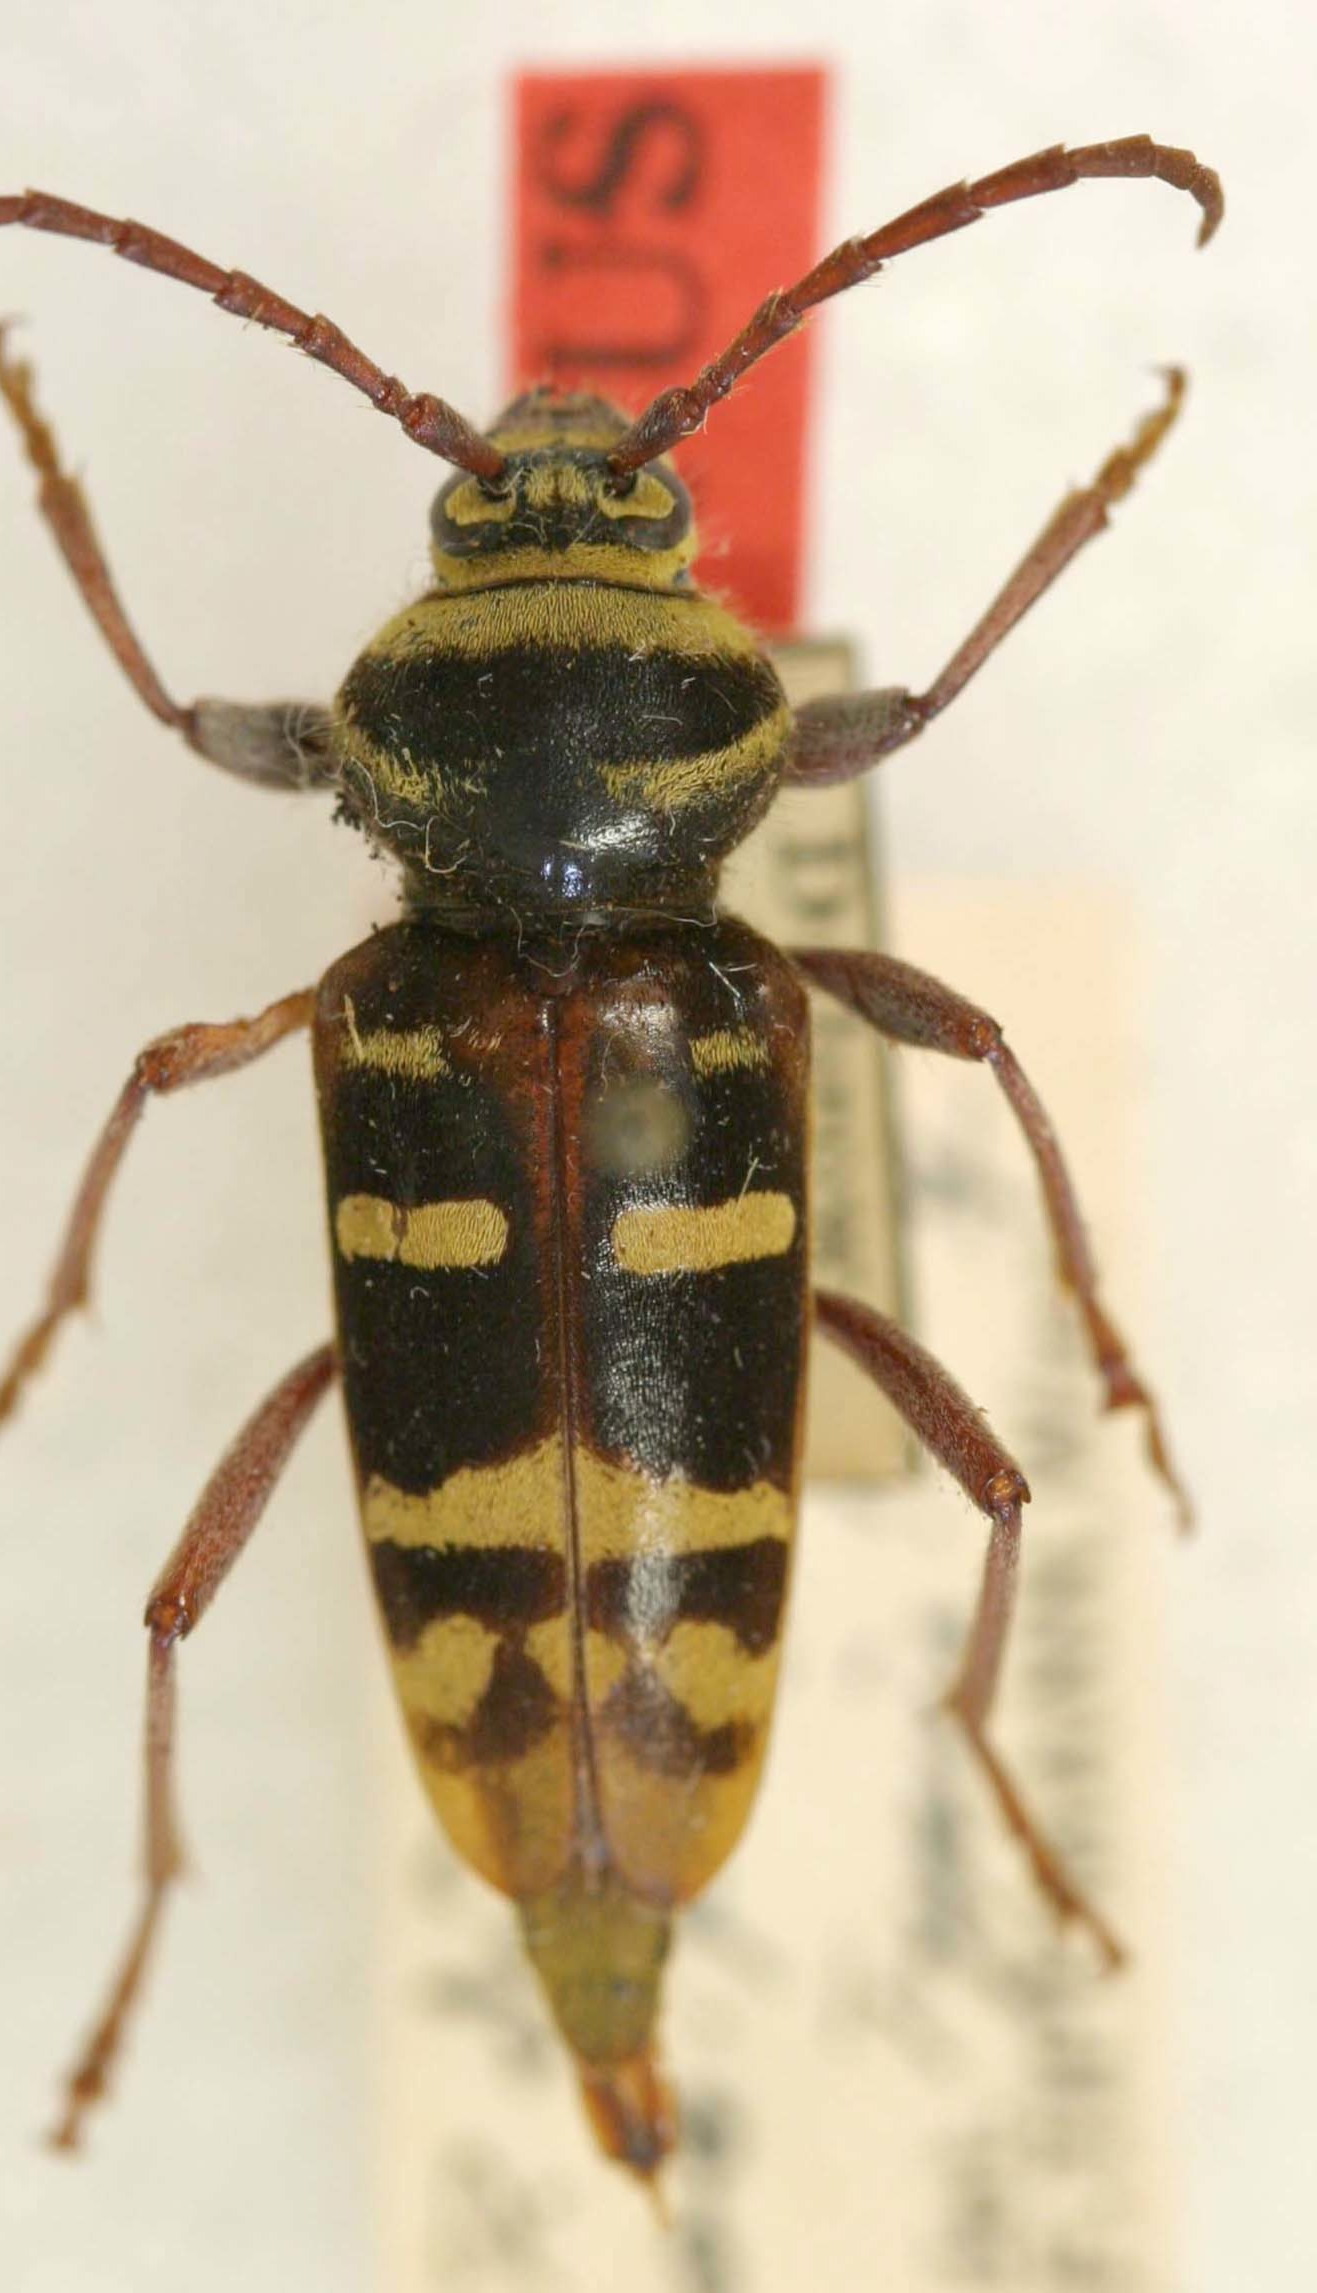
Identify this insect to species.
Plagionotus detritus
